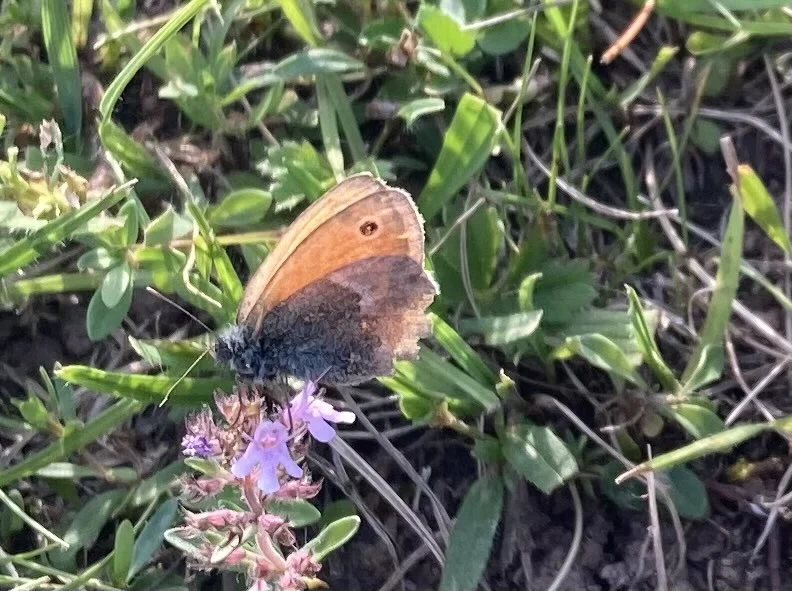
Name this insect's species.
Coenonympha pamphilus
